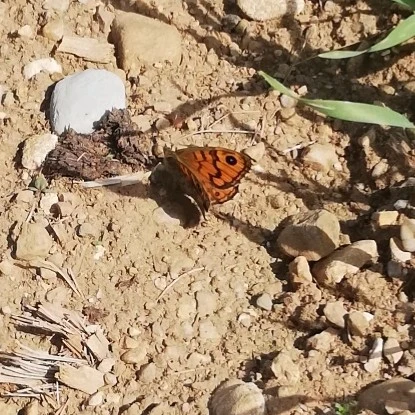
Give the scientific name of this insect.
Lasiommata megera (also Pararge megera)
